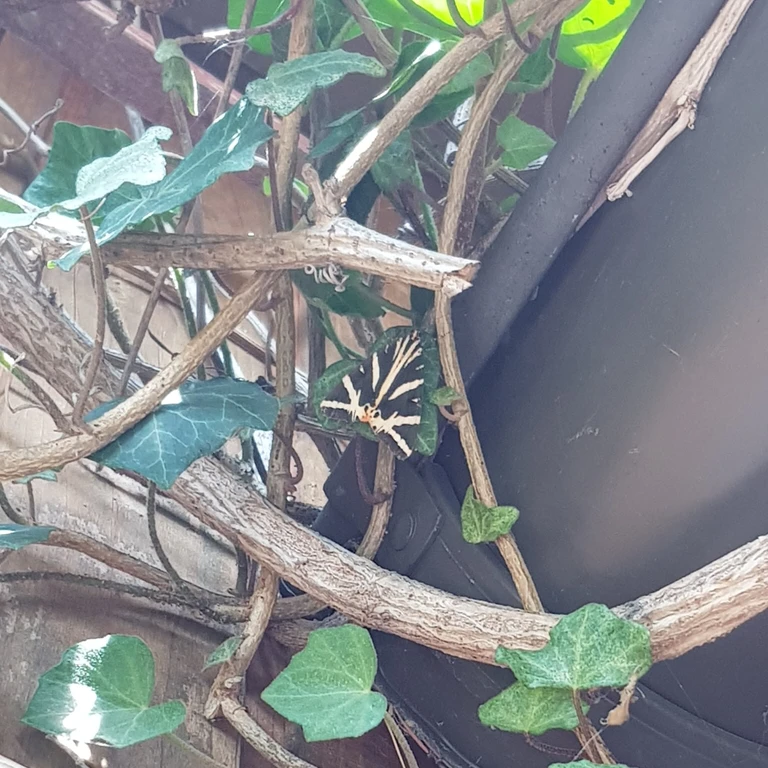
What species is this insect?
Euplagia quadripunctaria
